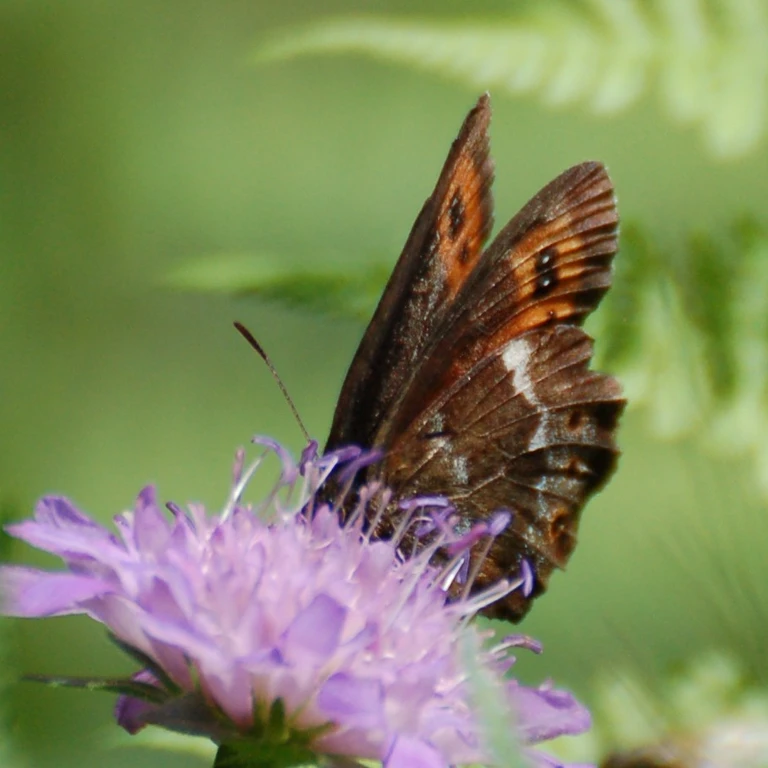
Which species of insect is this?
Erebia euryale
